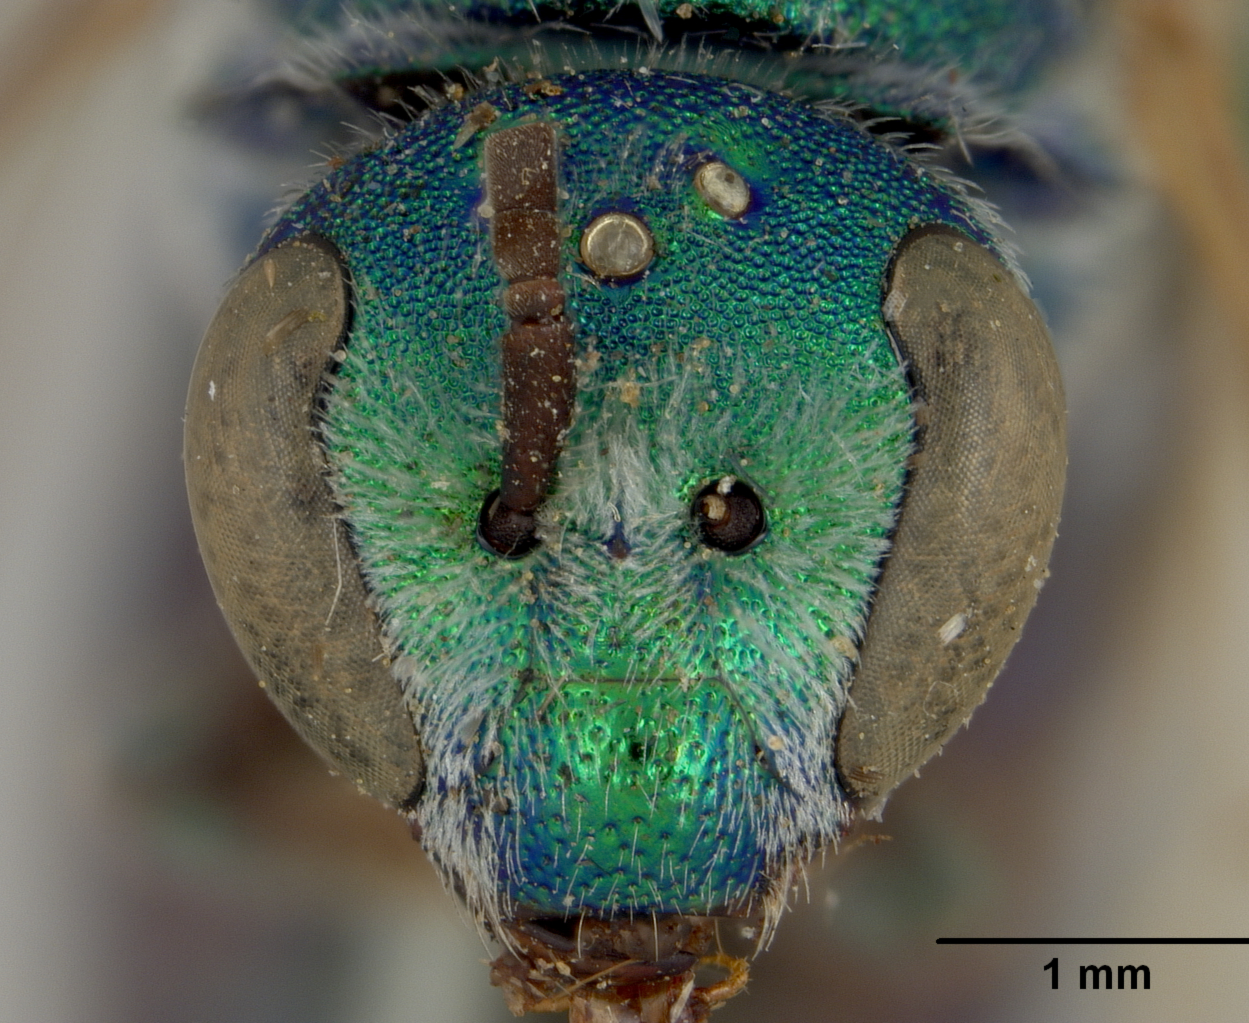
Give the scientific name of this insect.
Augochlora coerulea
